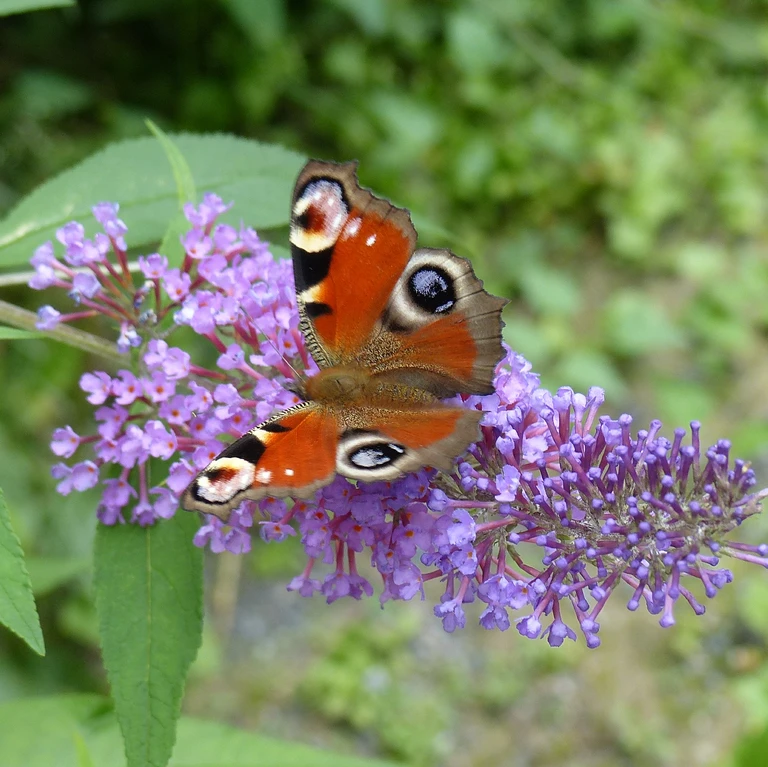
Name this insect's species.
Aglais io
